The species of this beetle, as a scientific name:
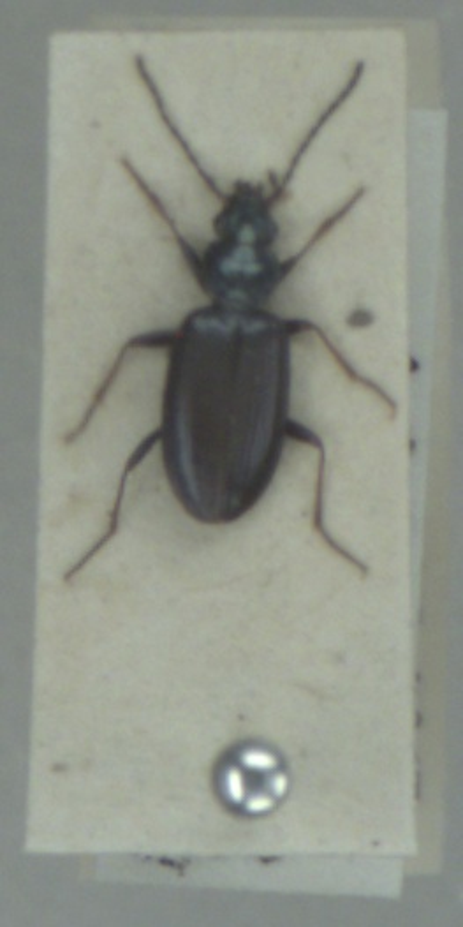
Bembidion atrocaeruleum
